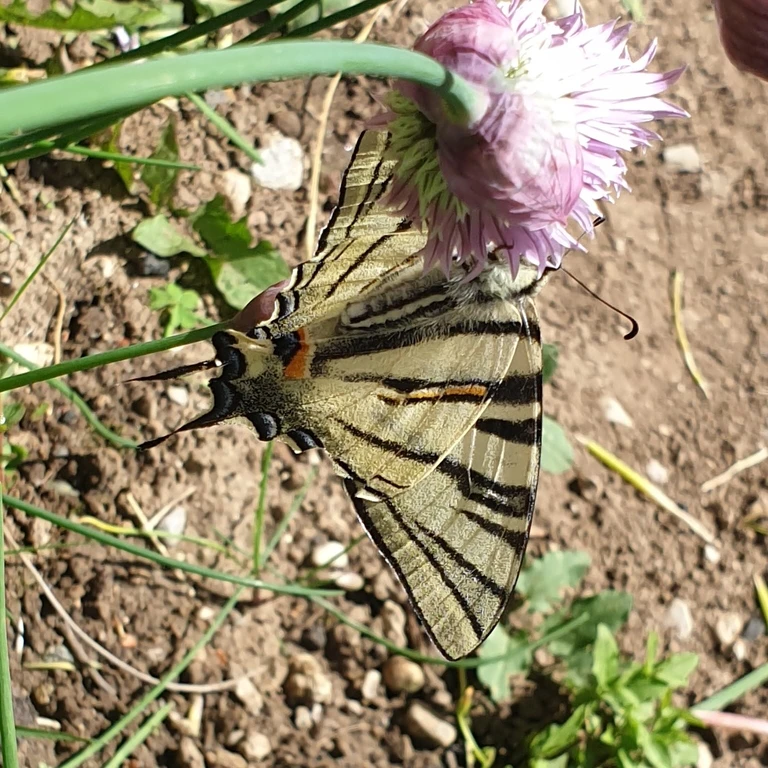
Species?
Iphiclides podalirius
